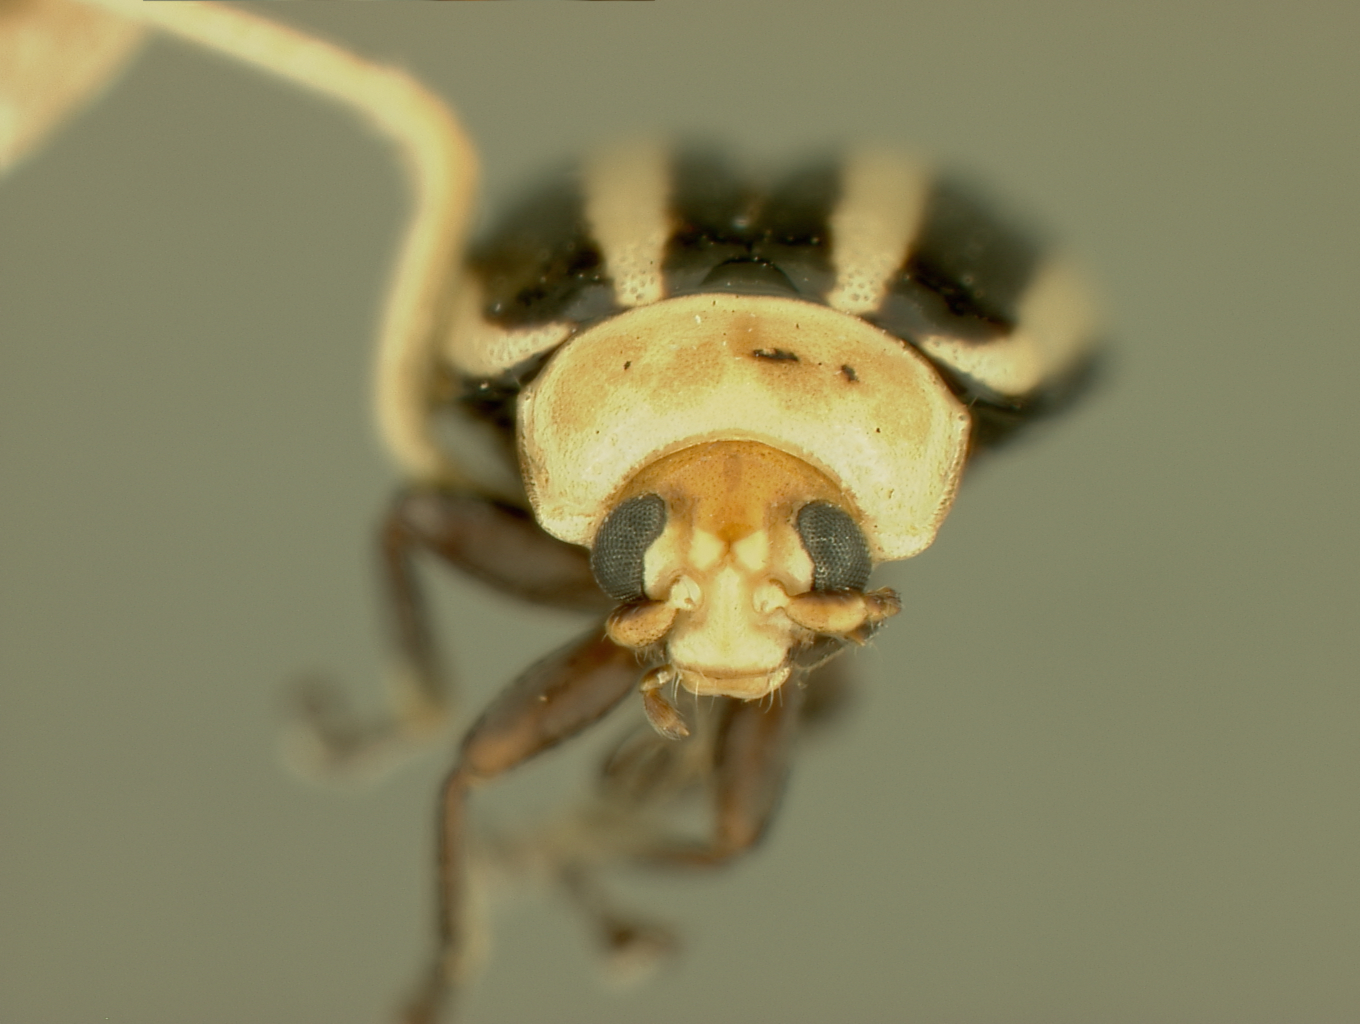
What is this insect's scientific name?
Disonycha manni
